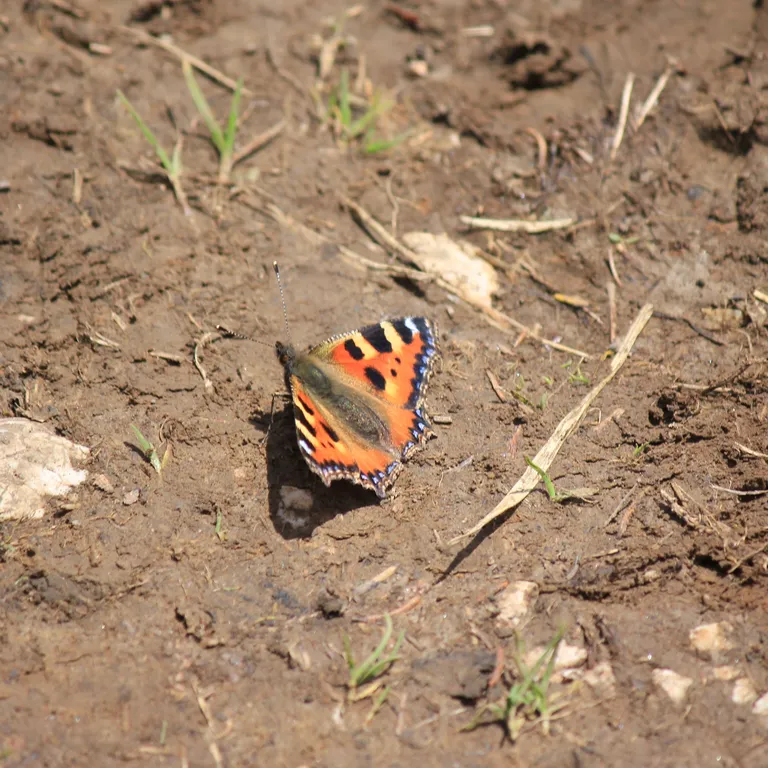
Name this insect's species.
Aglais urticae
